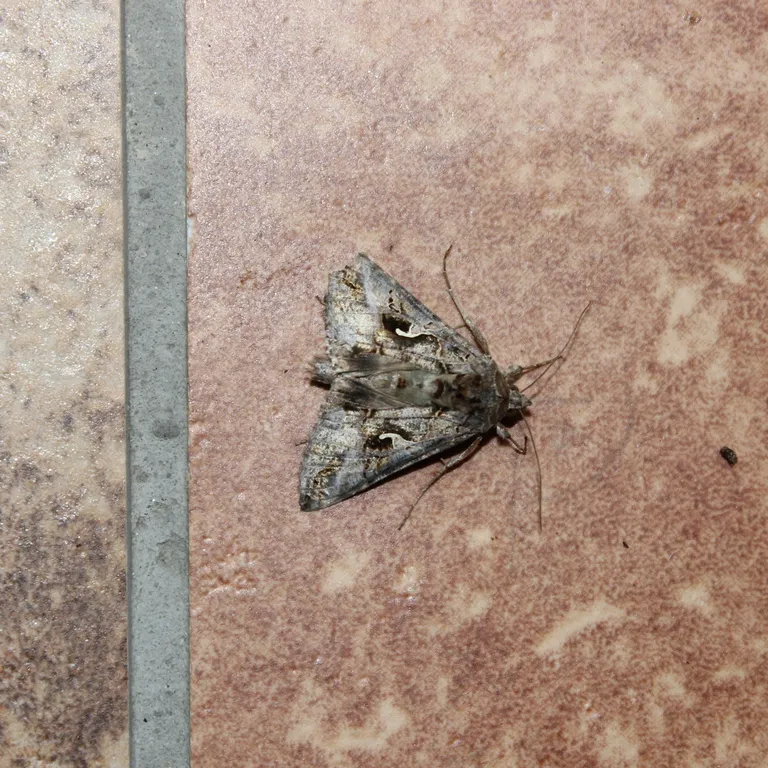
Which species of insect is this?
Autographa gamma
